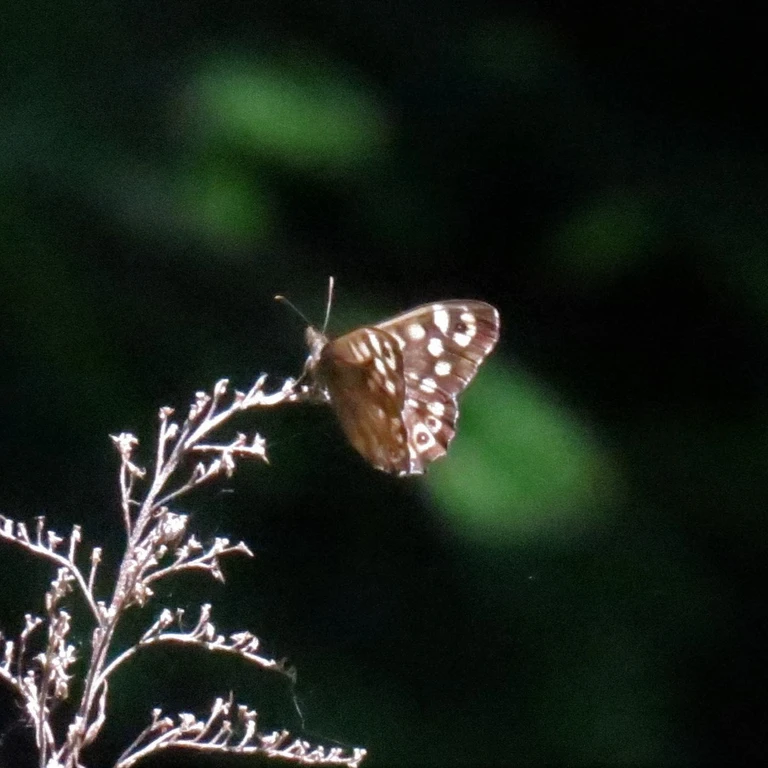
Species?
Pararge aegeria
